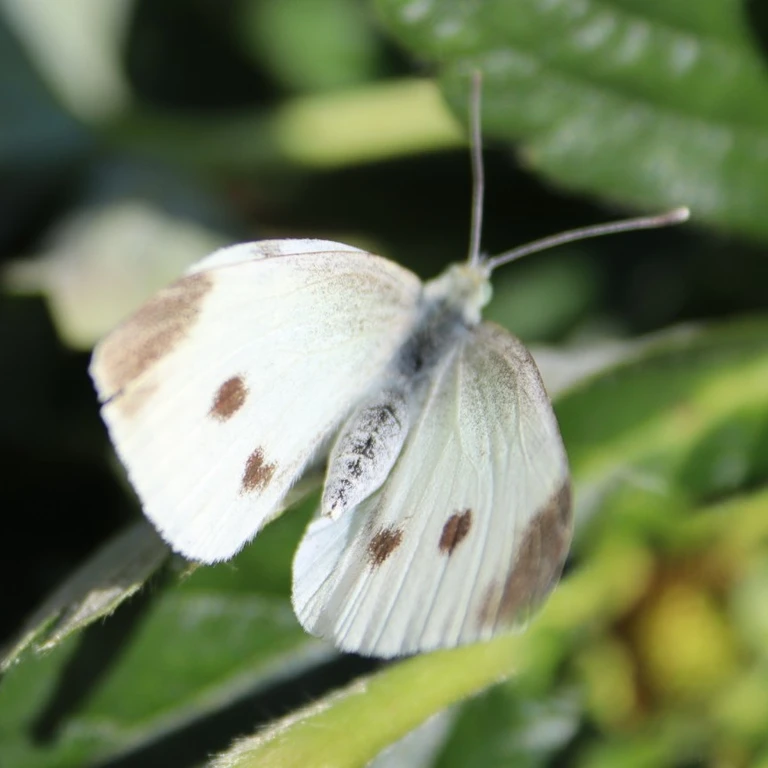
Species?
Pieris rapae
